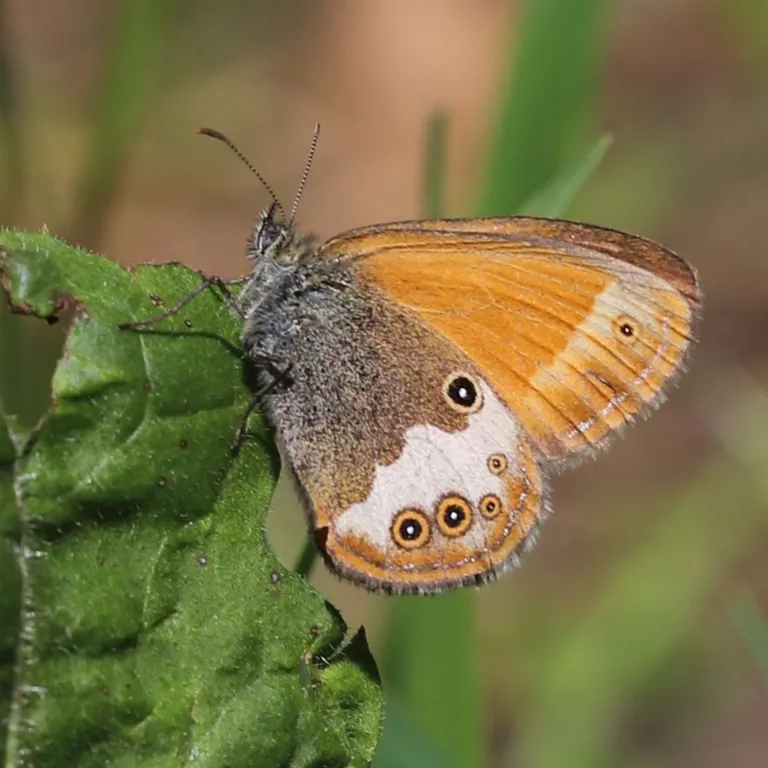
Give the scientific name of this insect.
Coenonympha arcania
